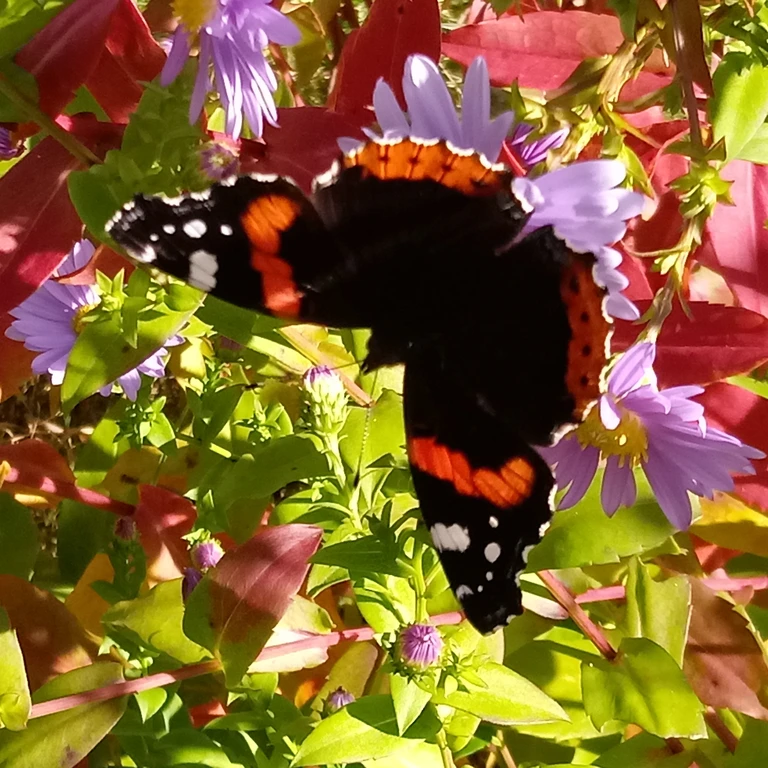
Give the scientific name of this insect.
Vanessa atalanta
